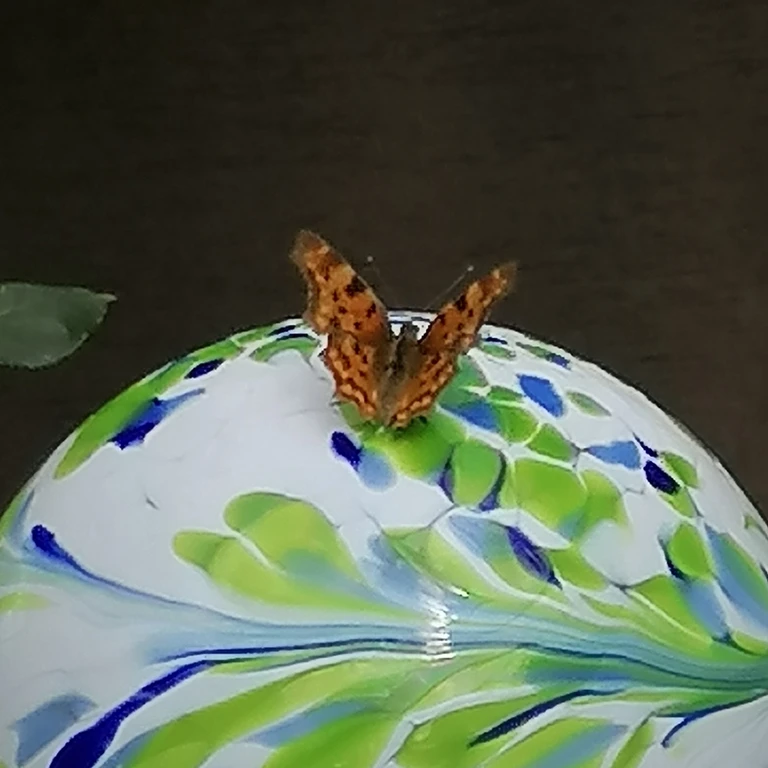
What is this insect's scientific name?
Polygonia c-album
